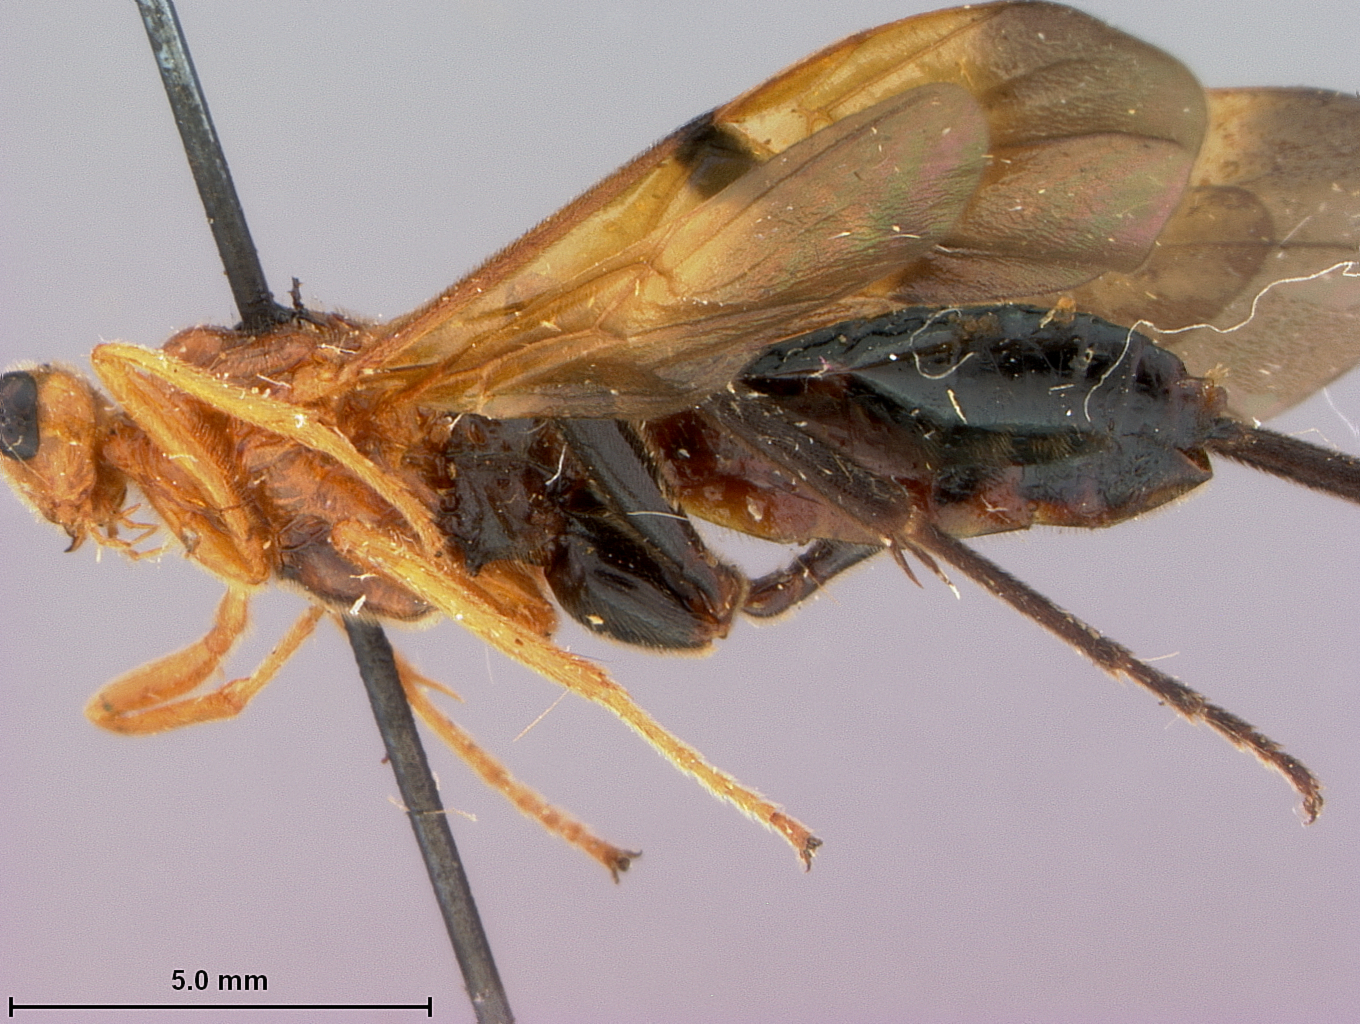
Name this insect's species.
Balcemena chinensis
